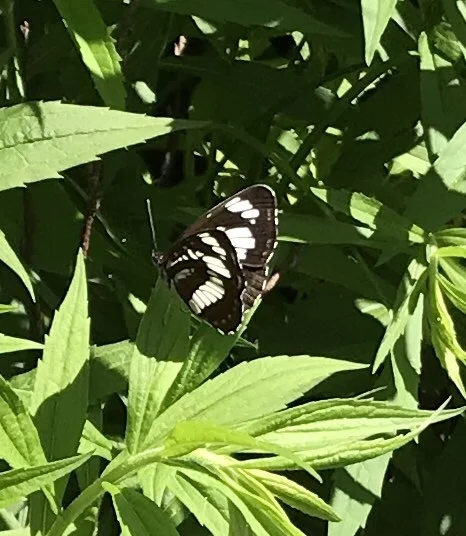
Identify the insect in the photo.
Neptis rivularis
